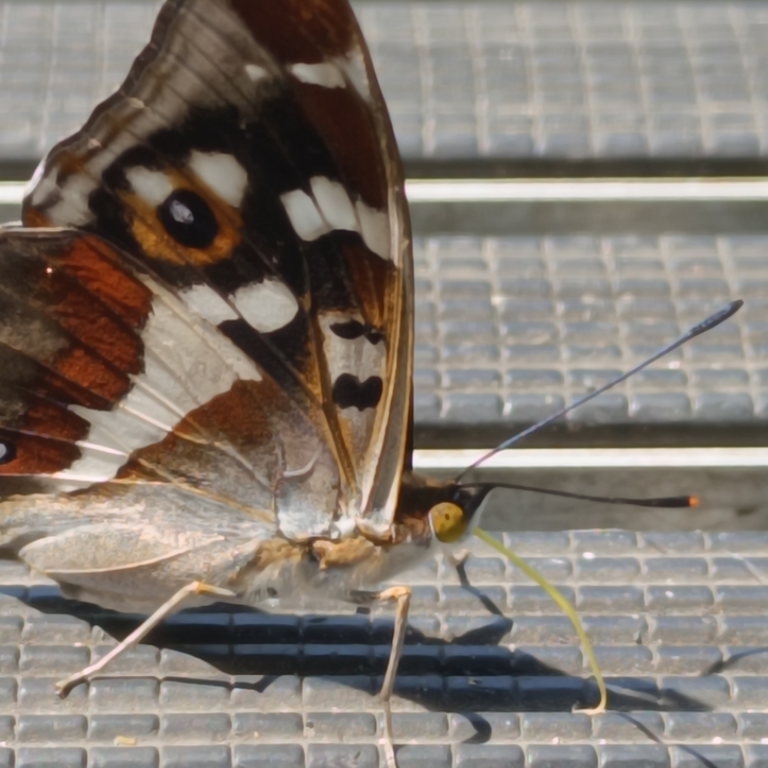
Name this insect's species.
Apatura iris
